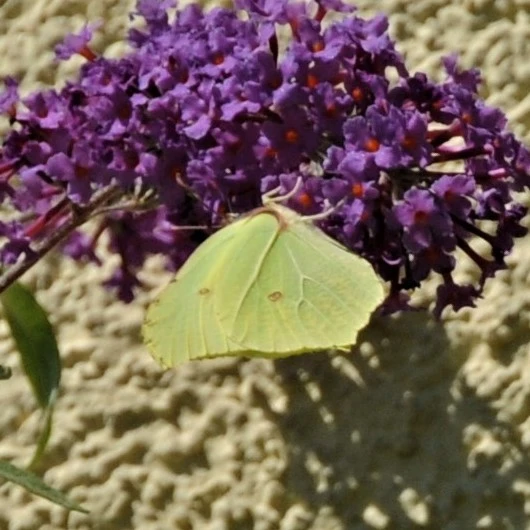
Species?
Gonepteryx rhamni
